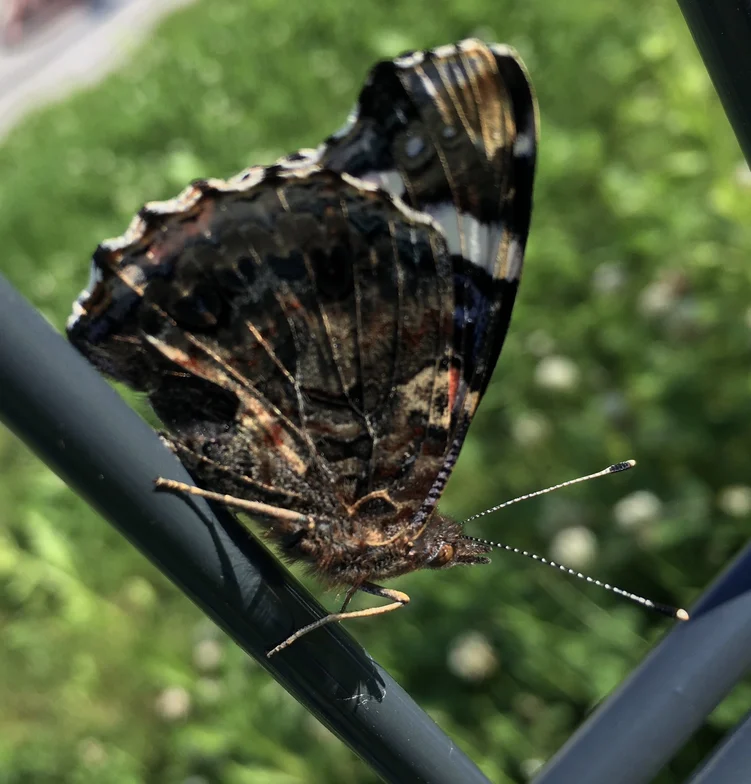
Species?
Vanessa atalanta
